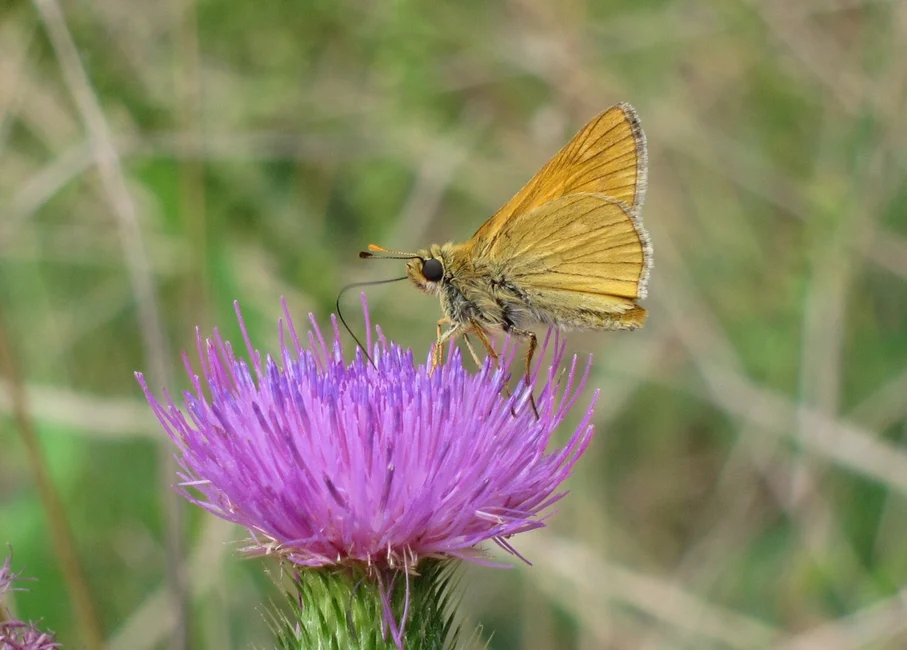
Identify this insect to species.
Ochlodes sylvanus (also Ochlodes venata)
